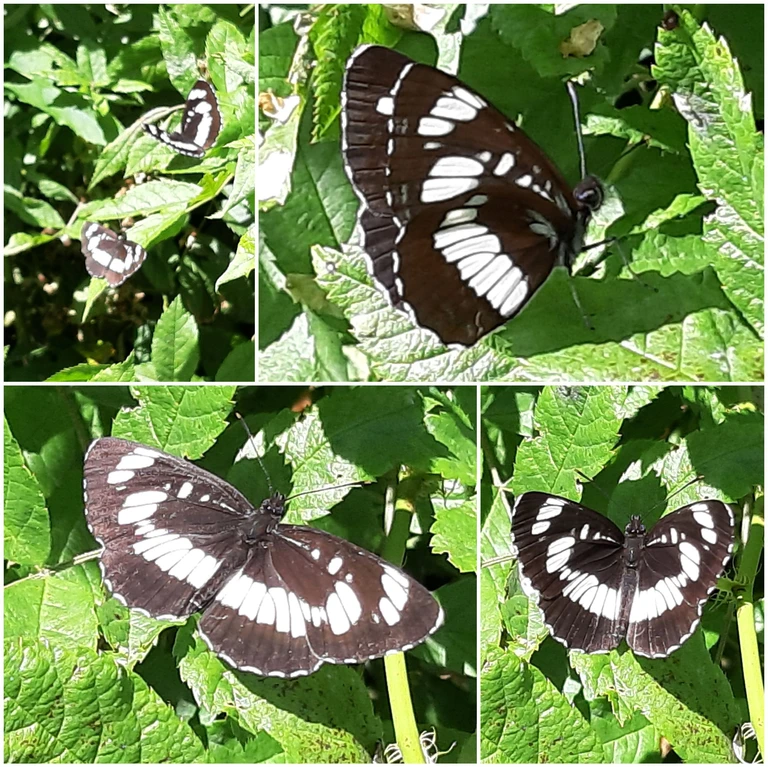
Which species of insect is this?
Neptis rivularis
